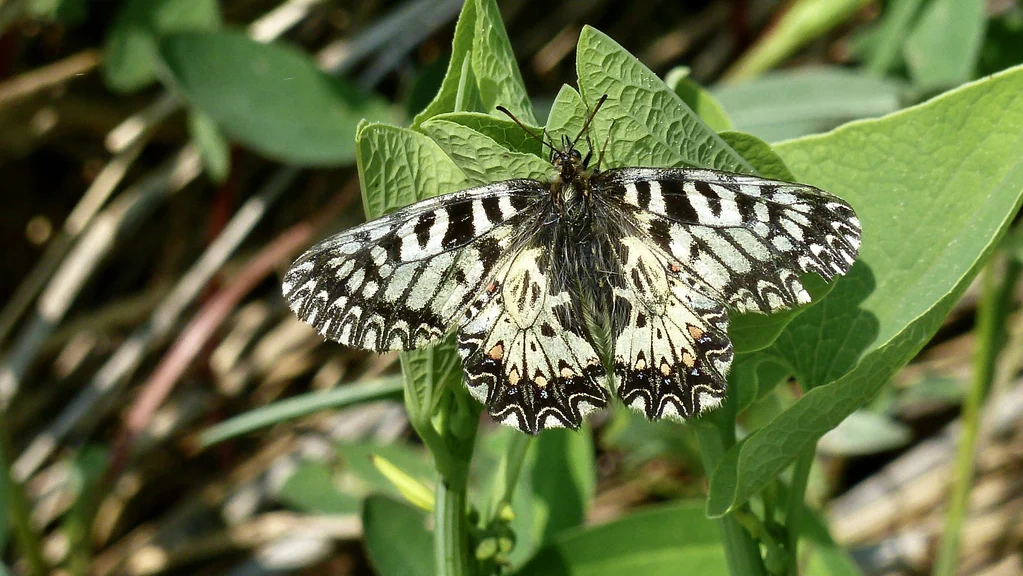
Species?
Zerynthia polyxena
